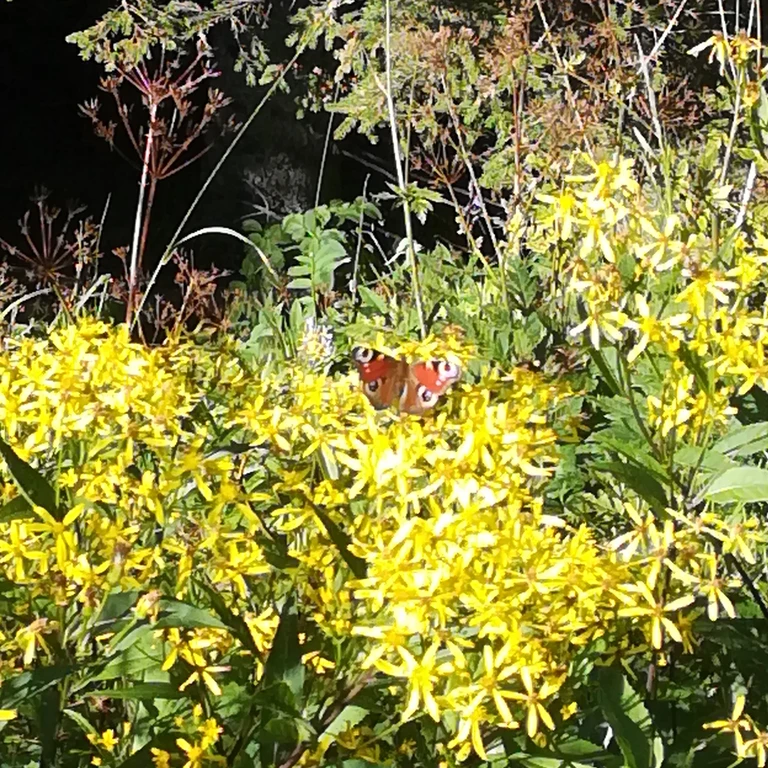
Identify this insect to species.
Aglais io
